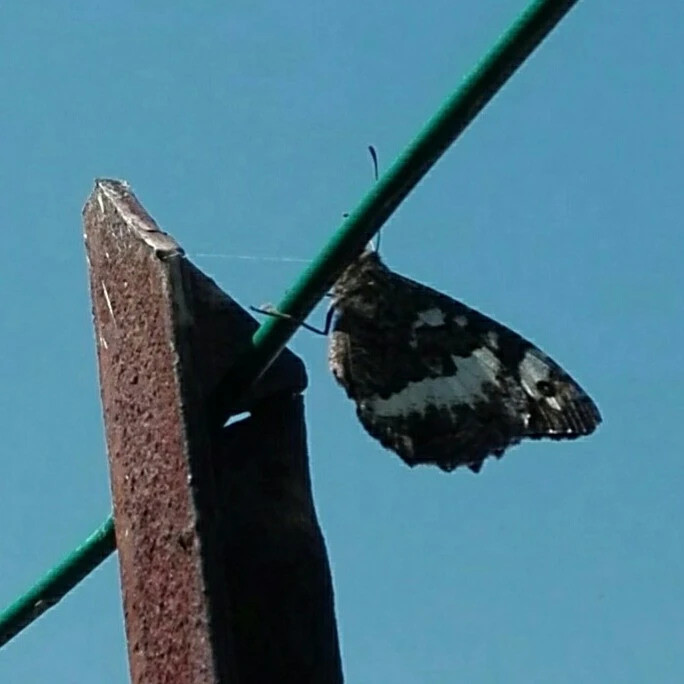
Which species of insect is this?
Brintesia circe
